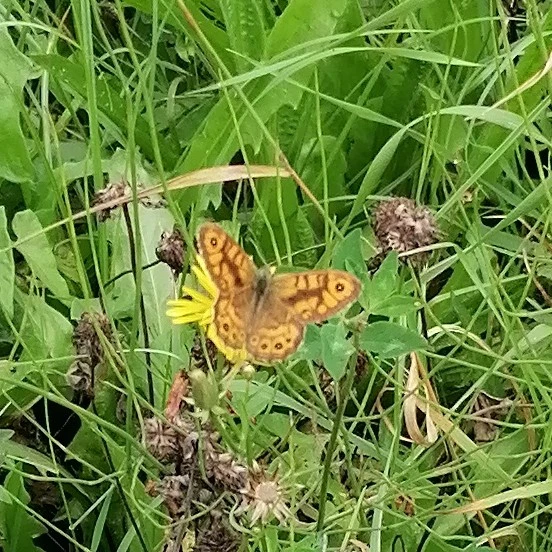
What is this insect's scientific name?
Lasiommata megera (also Pararge megera)
